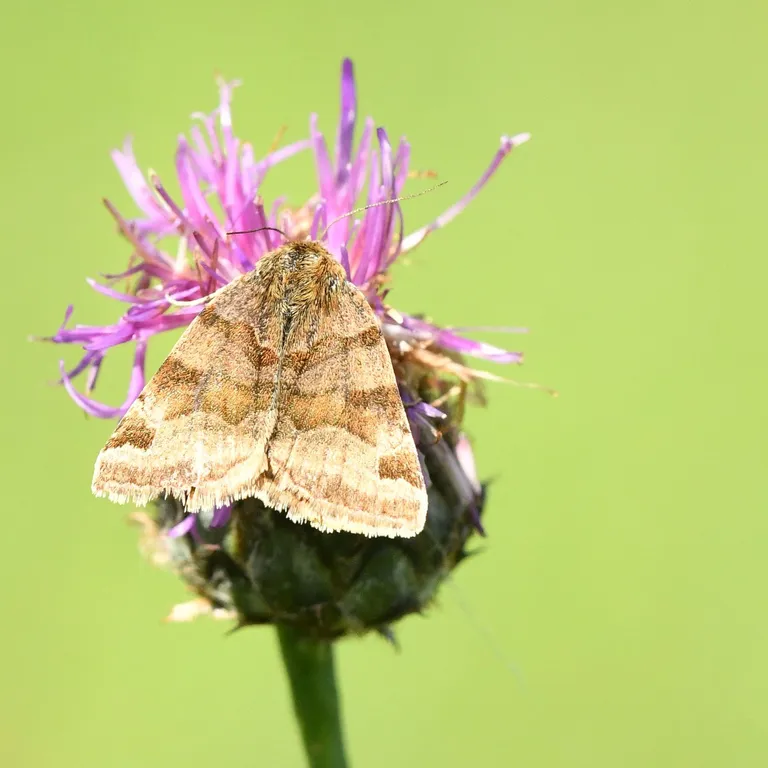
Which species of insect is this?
Euclidia glyphica
